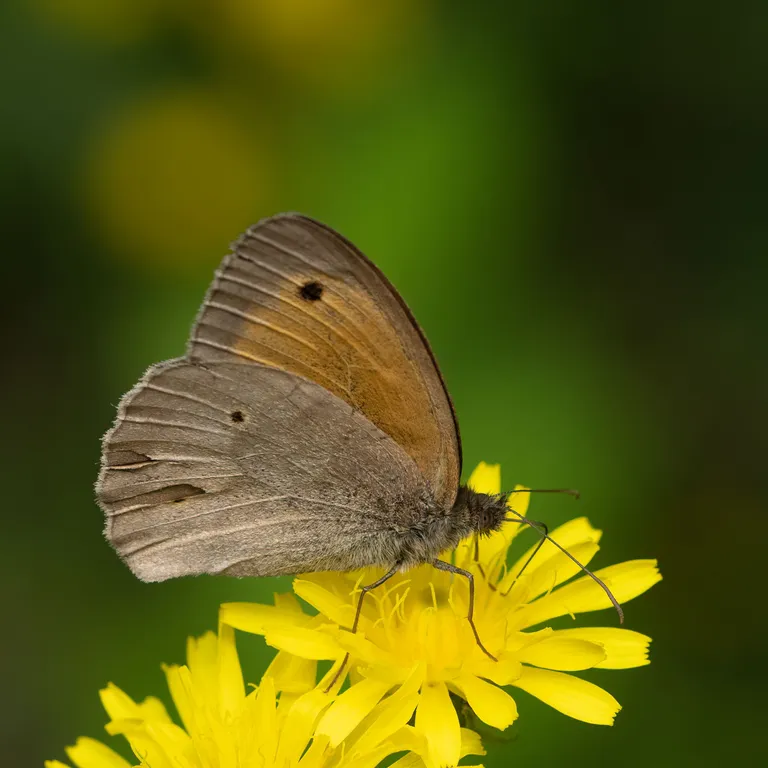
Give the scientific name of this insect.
Maniola jurtina
